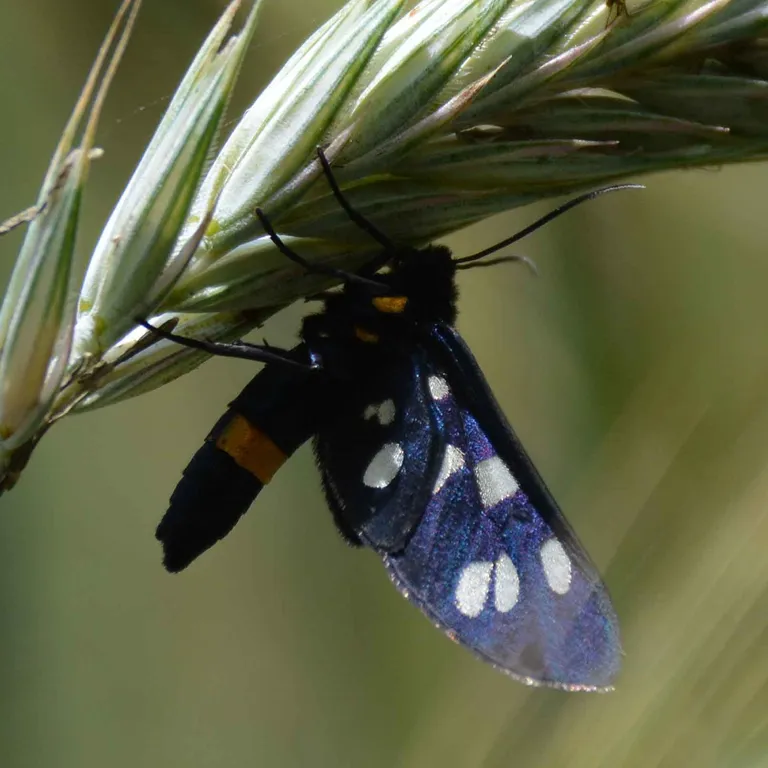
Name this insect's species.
Amata phegea
